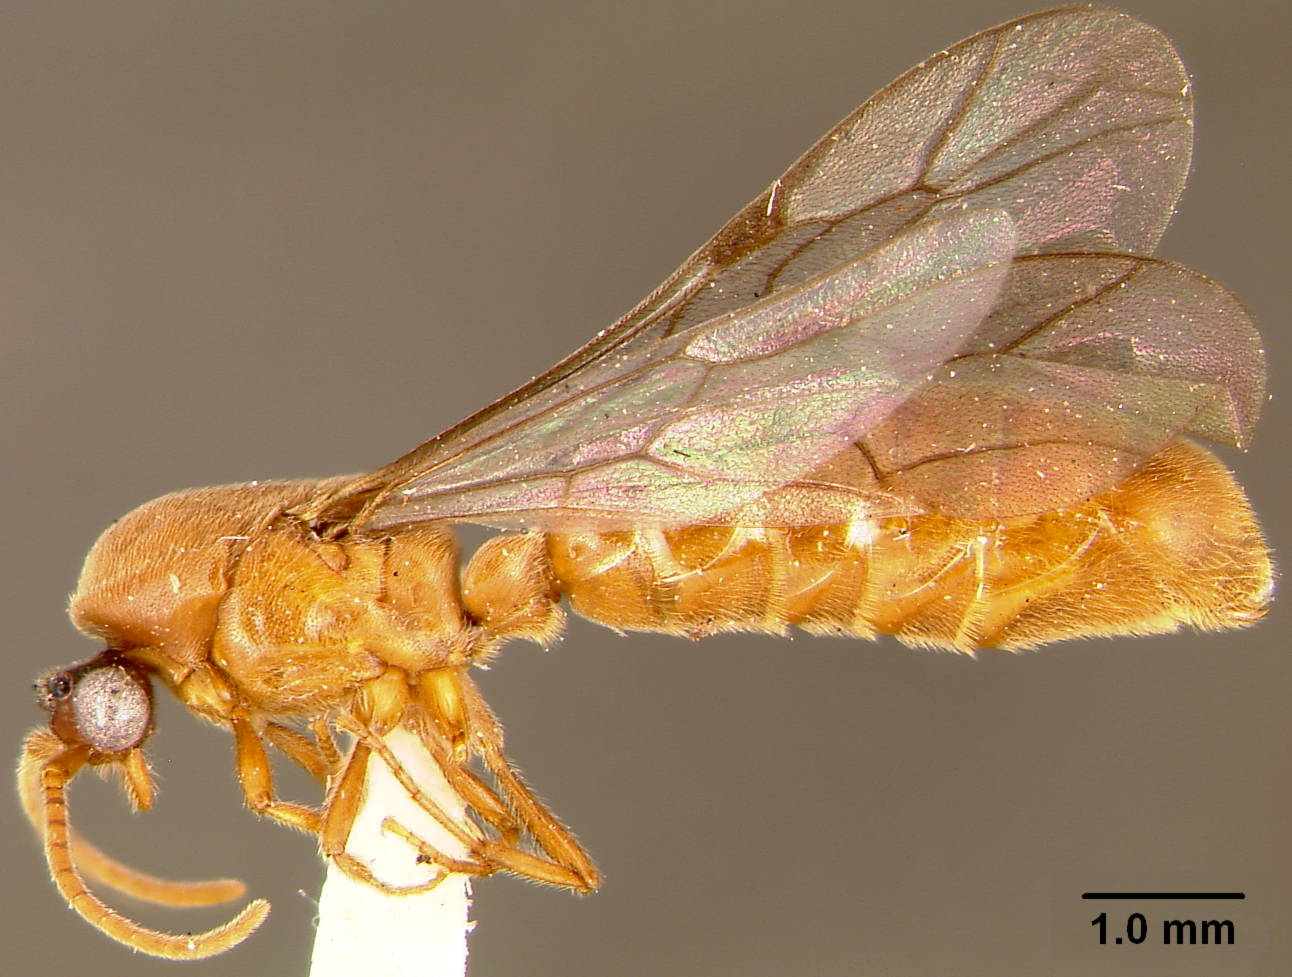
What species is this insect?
Neivamyrmex pullus
